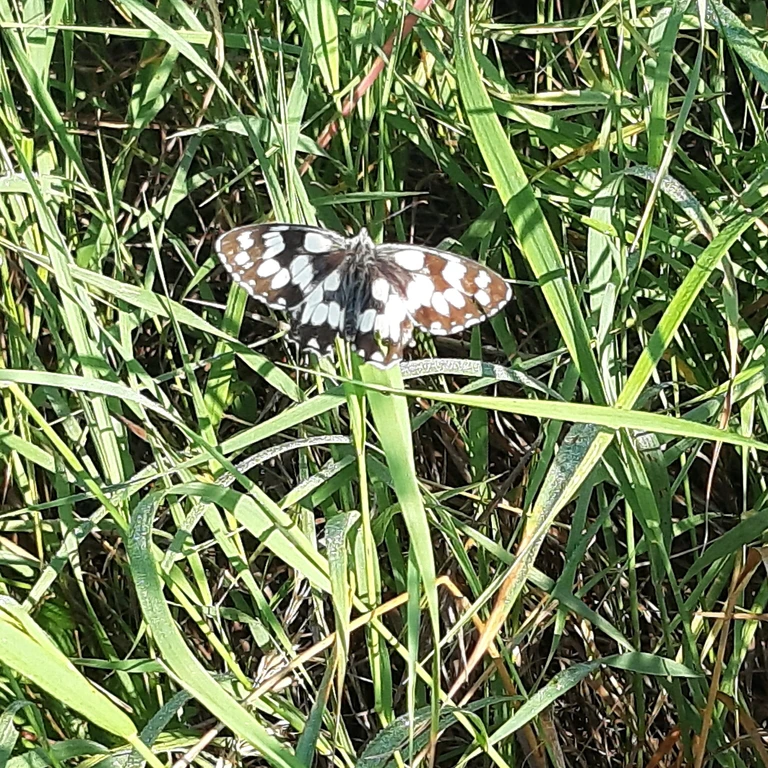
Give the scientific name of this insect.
Melanargia galathea
